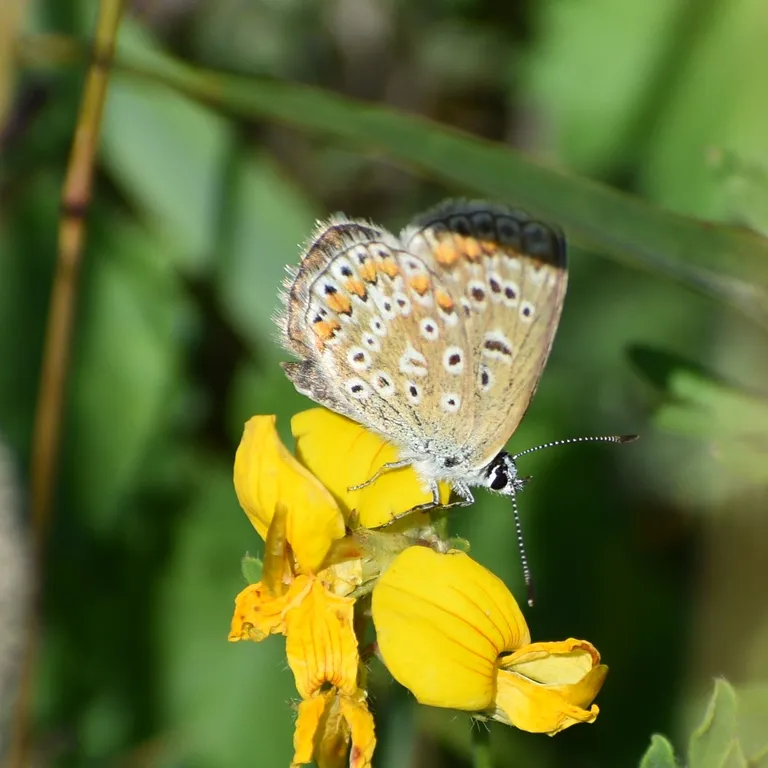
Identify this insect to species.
Polyommatus icarus
